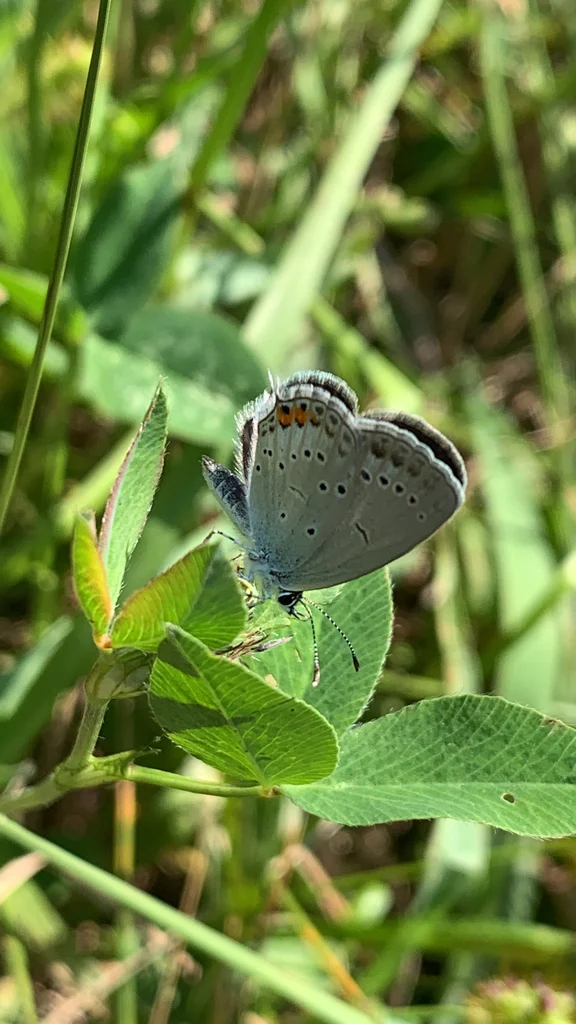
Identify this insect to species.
Cupido argiades (also Elkalyce argiades)
